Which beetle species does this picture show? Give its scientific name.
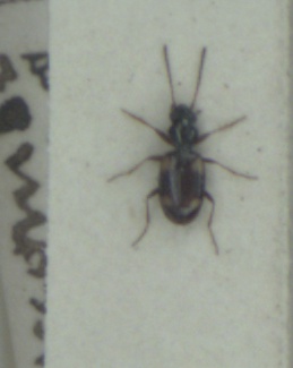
Bembidion quadrimaculatum
